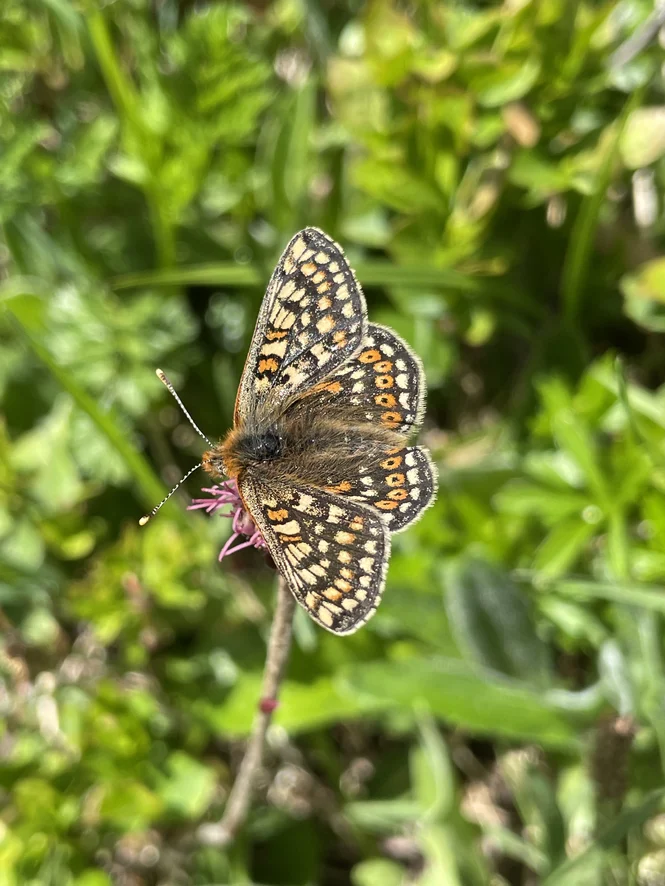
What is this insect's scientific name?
Euphydryas aurinia
